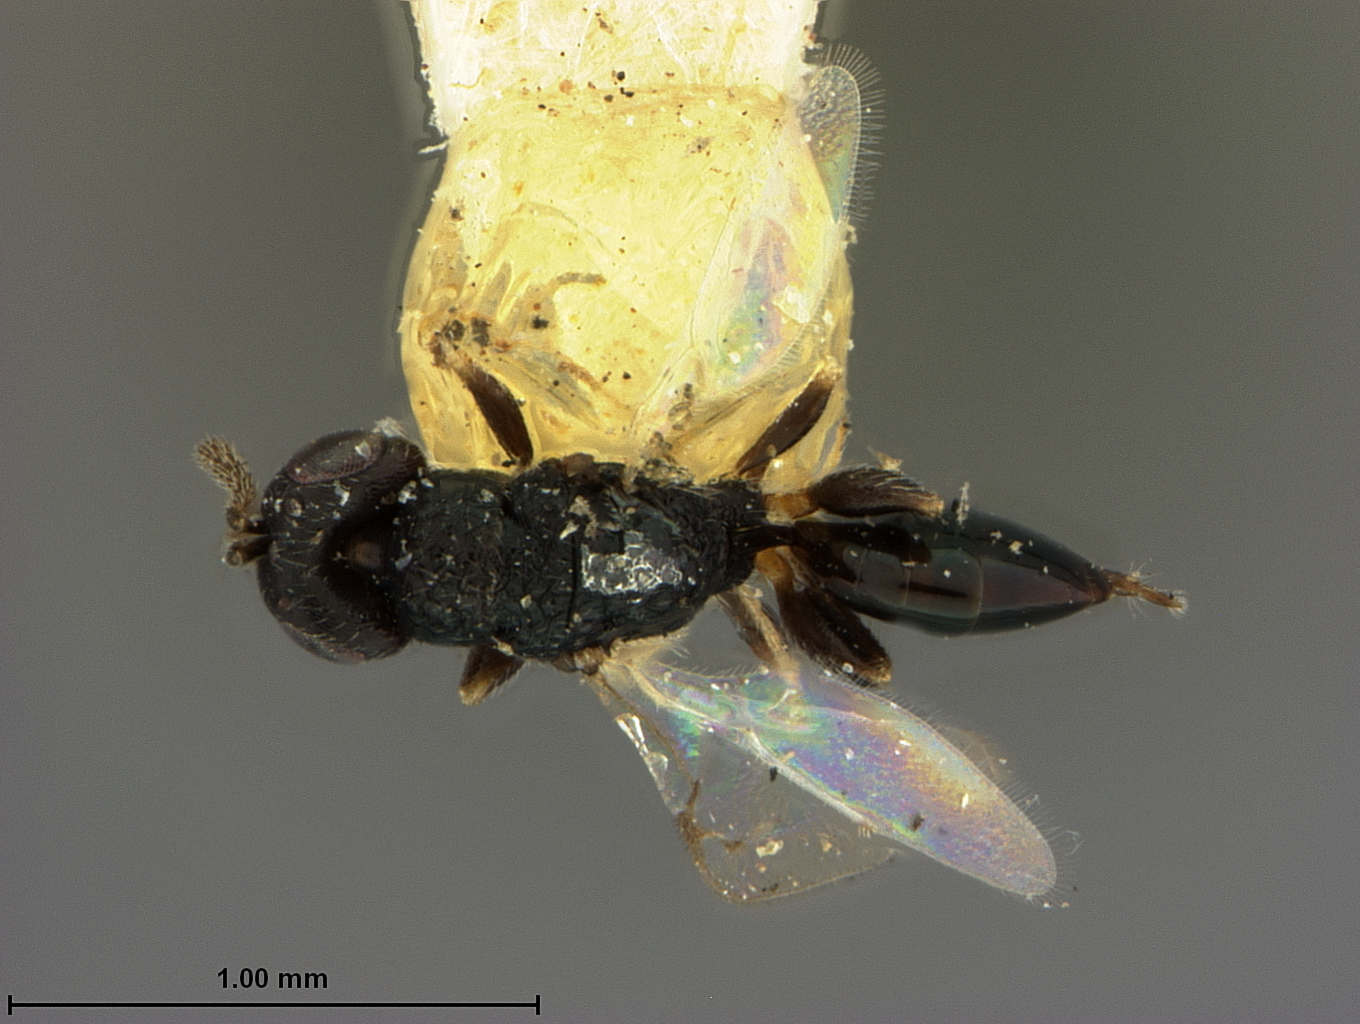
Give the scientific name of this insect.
Eurytoma phloeotribi
